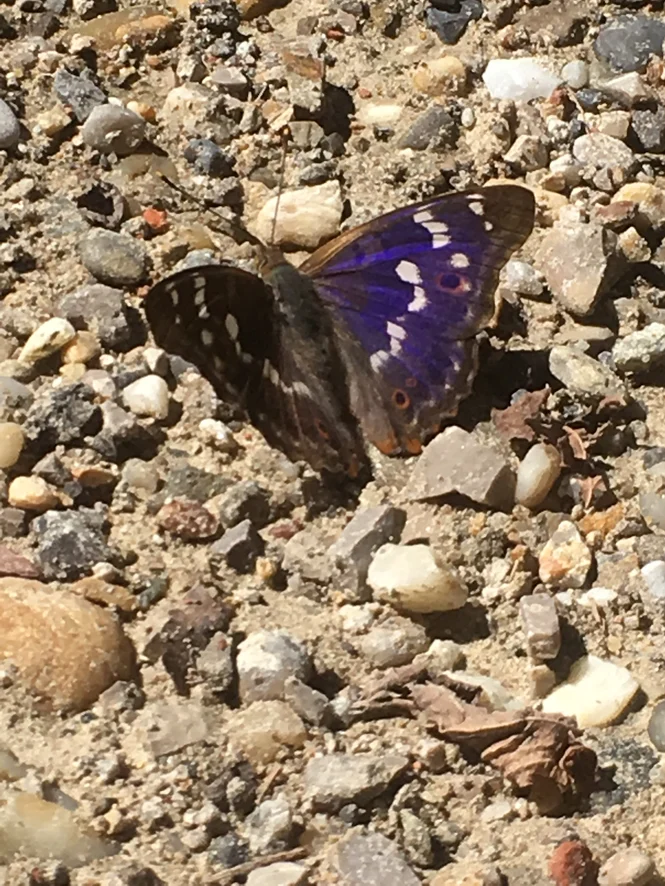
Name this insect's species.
Apatura ilia
